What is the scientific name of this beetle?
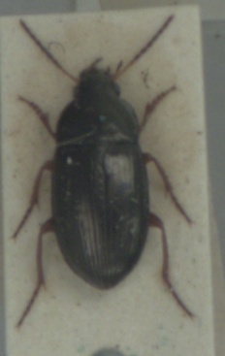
Amara anthobia
